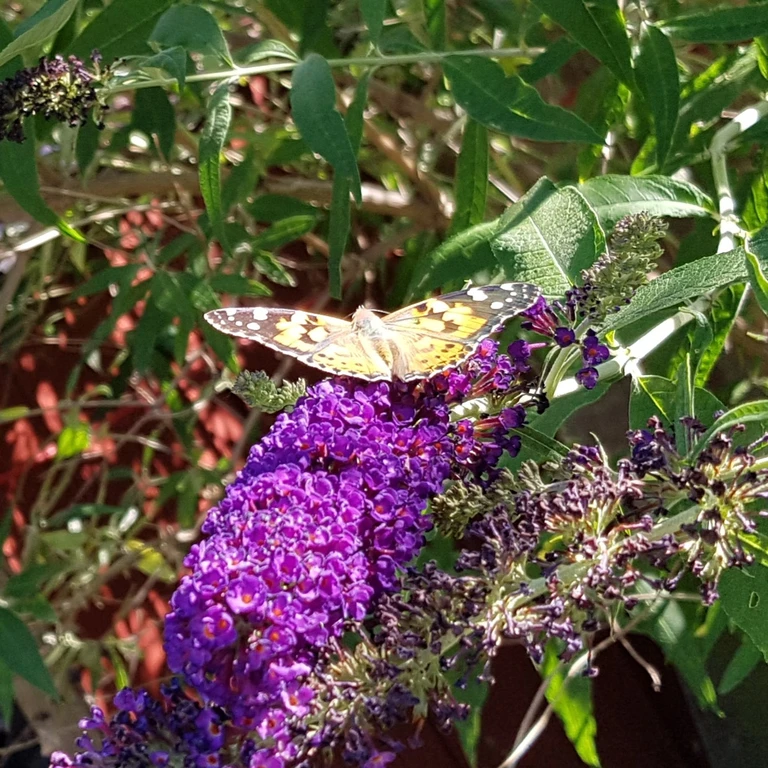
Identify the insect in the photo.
Vanessa cardui
